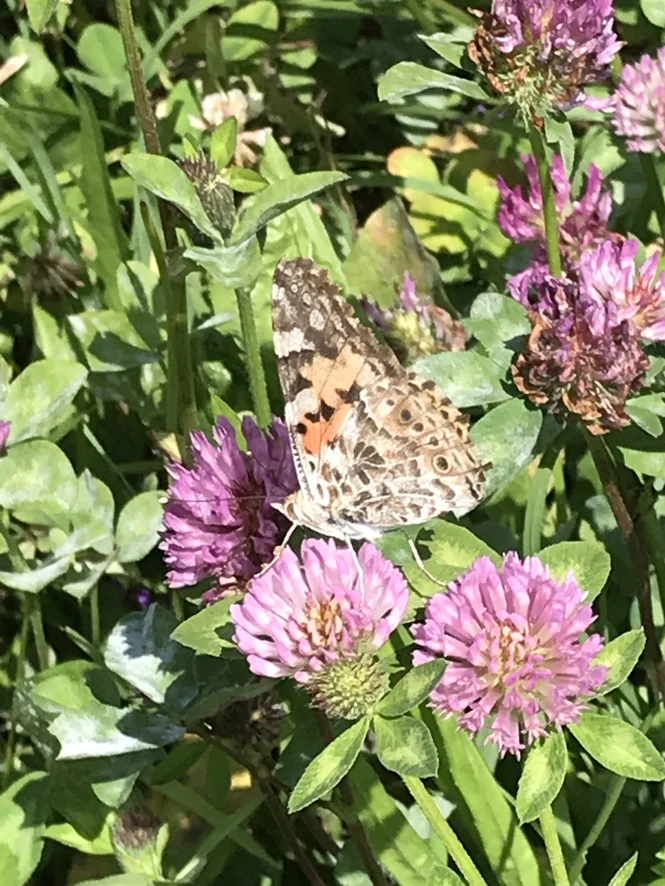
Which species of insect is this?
Vanessa cardui
